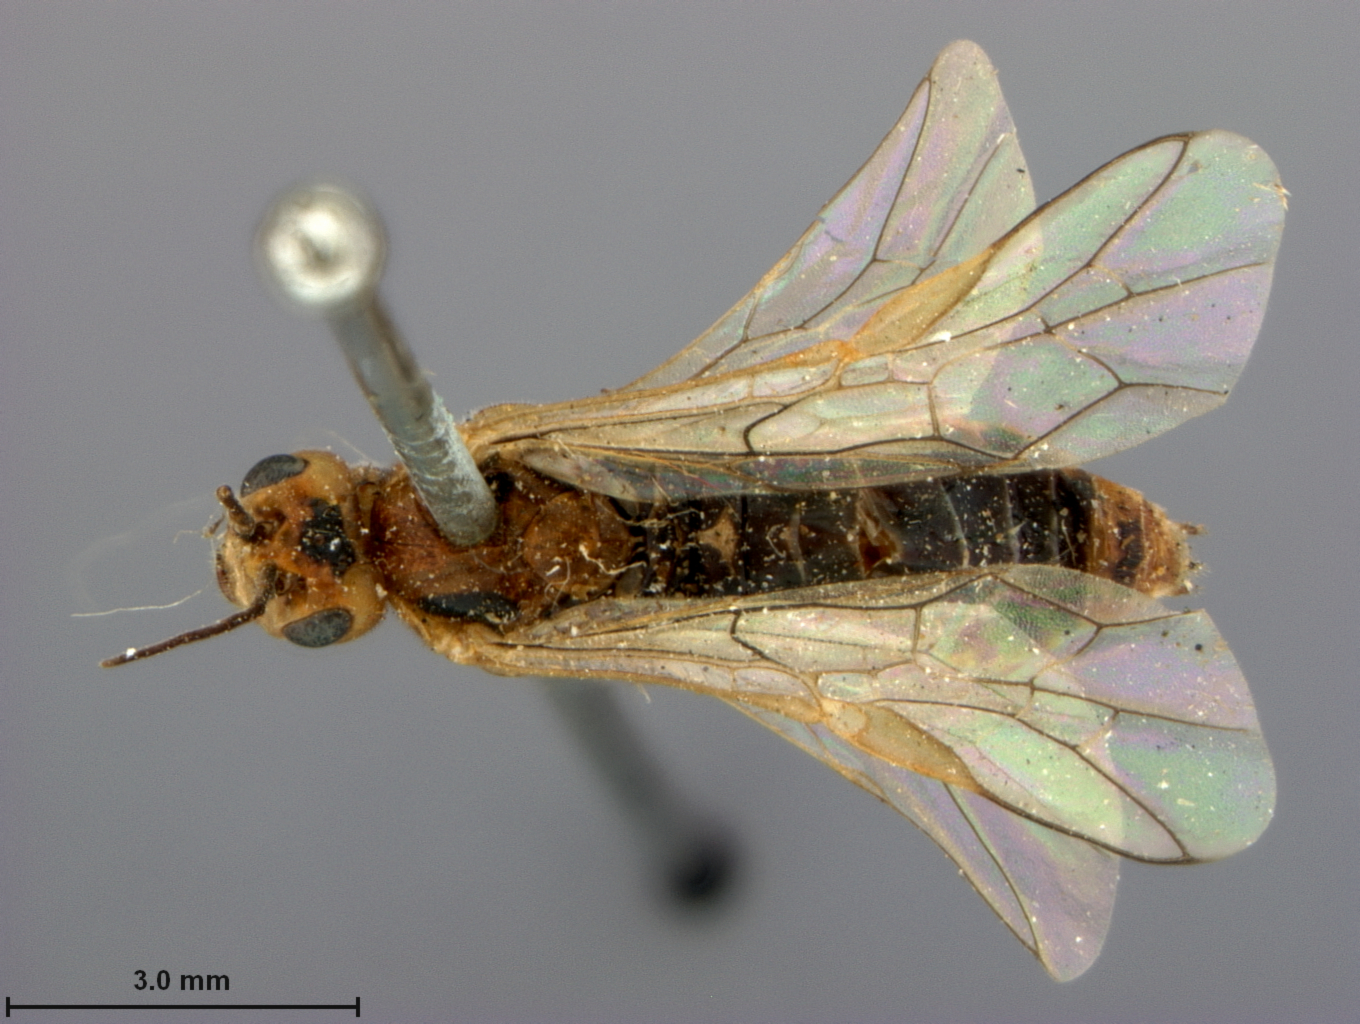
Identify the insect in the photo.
Pteronus shumagensis
